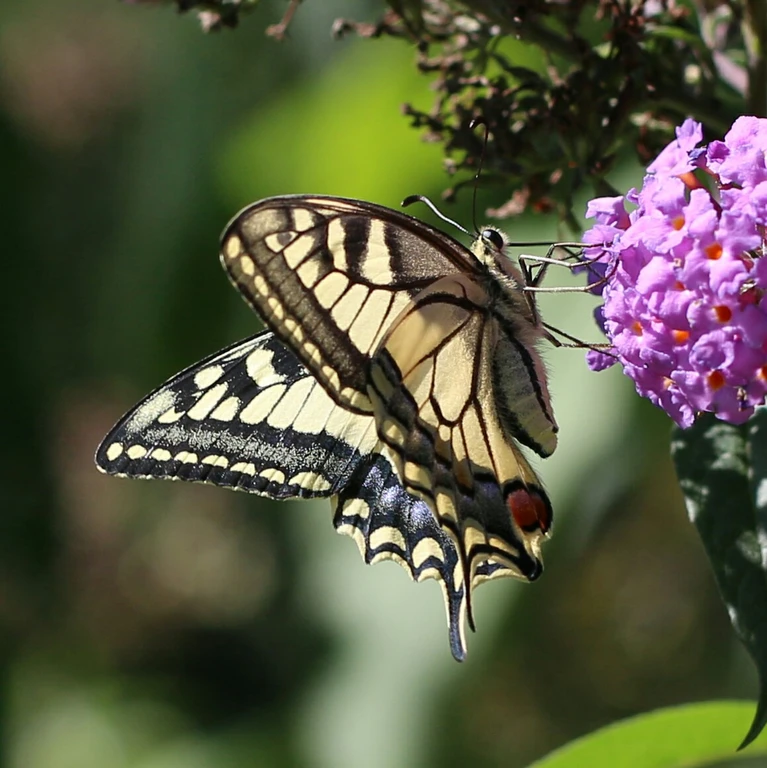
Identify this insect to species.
Papilio machaon
